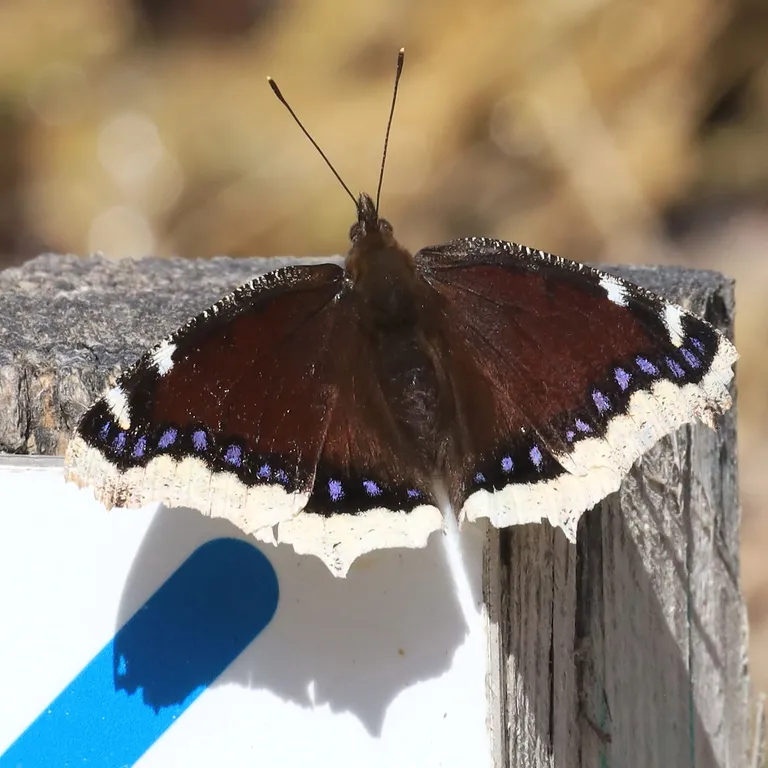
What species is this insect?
Nymphalis antiopa
